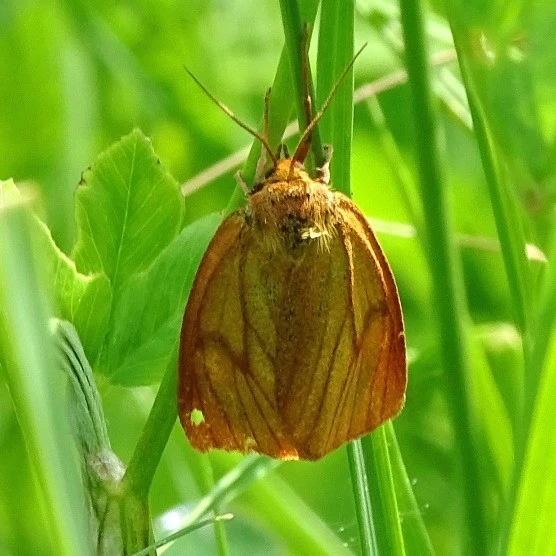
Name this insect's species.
Diacrisia sannio
